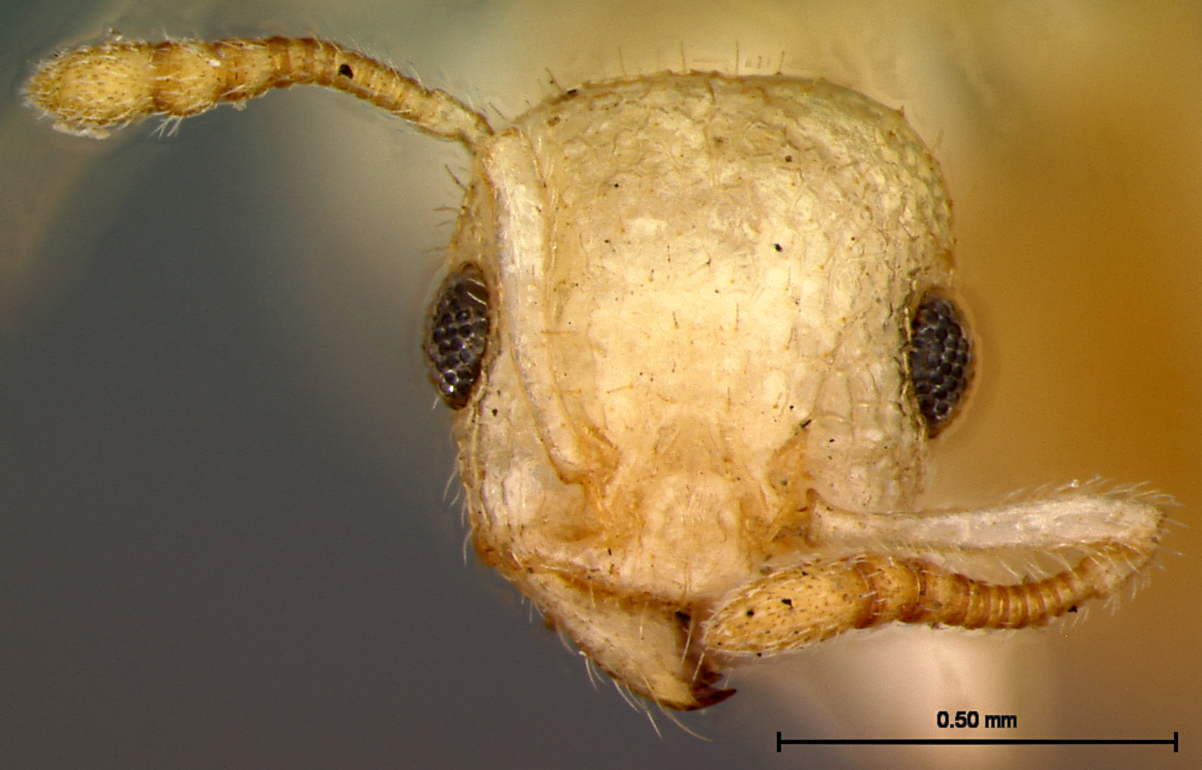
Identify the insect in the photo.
Macromischa allardycei
